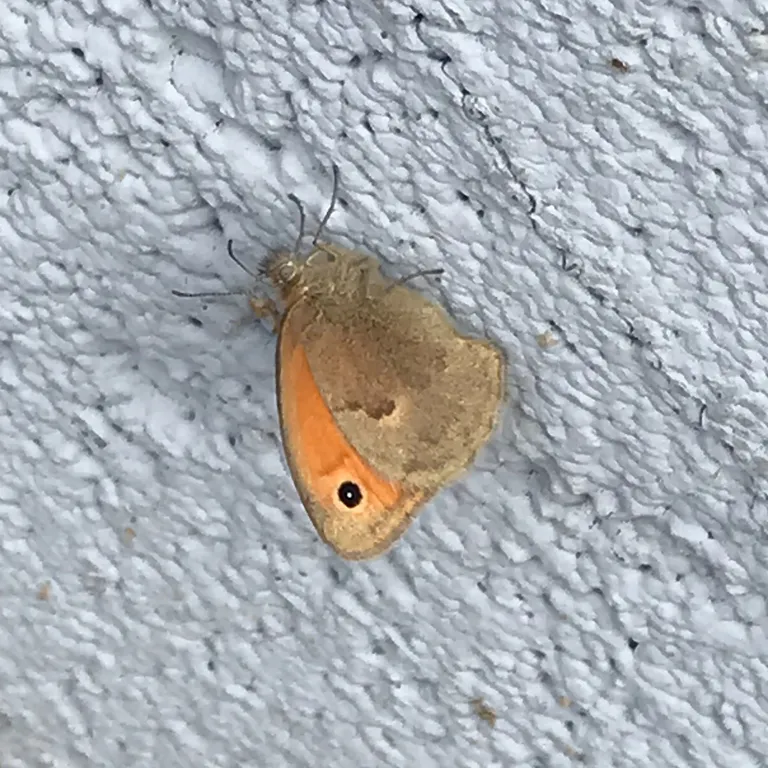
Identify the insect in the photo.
Coenonympha pamphilus
